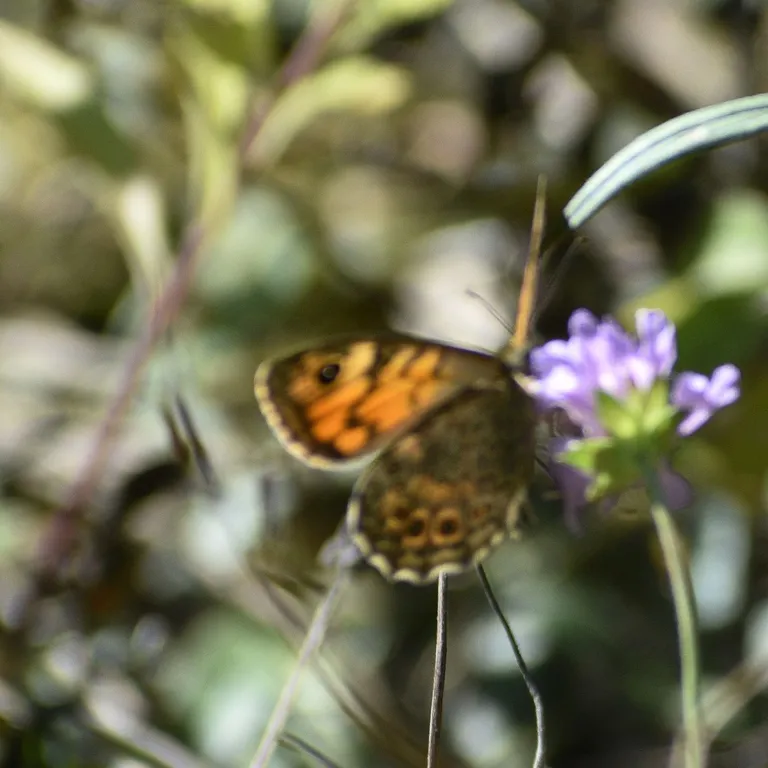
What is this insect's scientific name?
Lasiommata megera (also Pararge megera)
